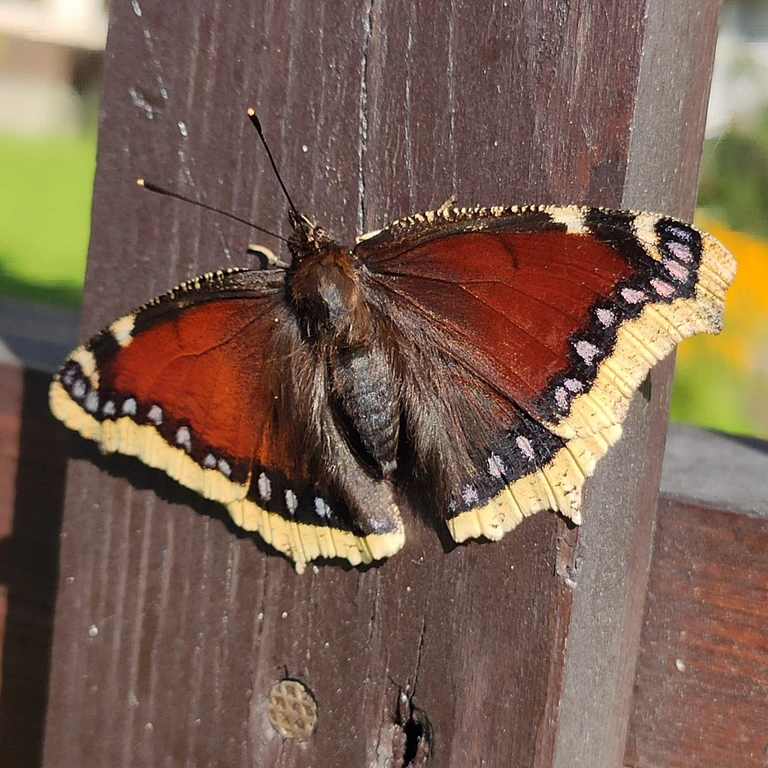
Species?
Nymphalis antiopa
